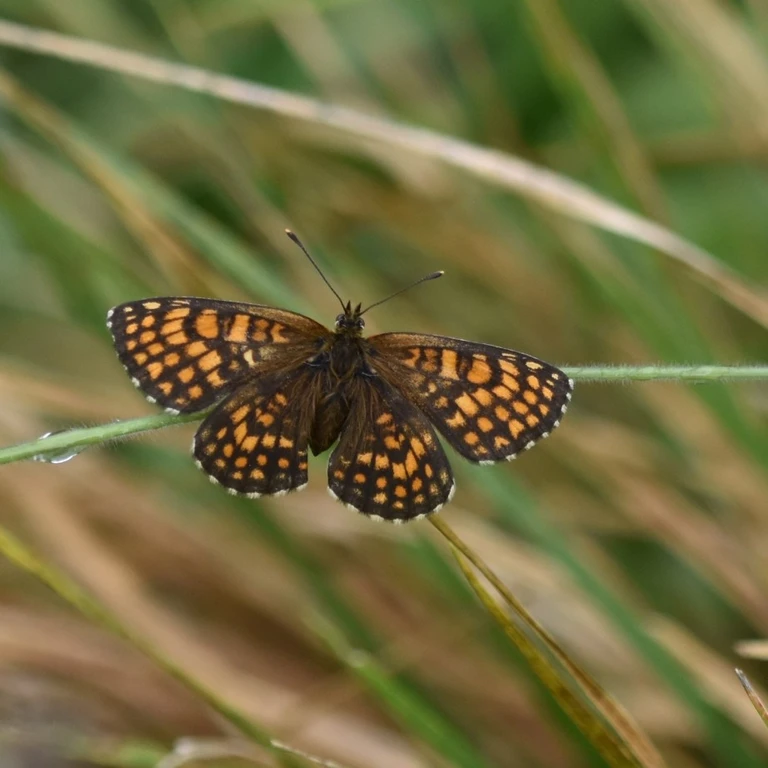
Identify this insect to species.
Melitaea athalia
